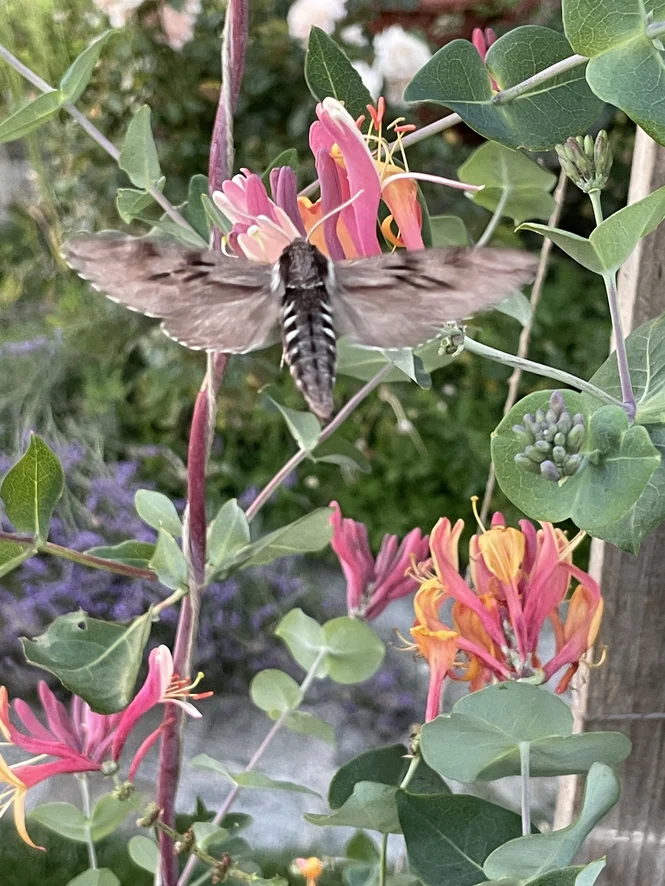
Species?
Sphinx pinastri
